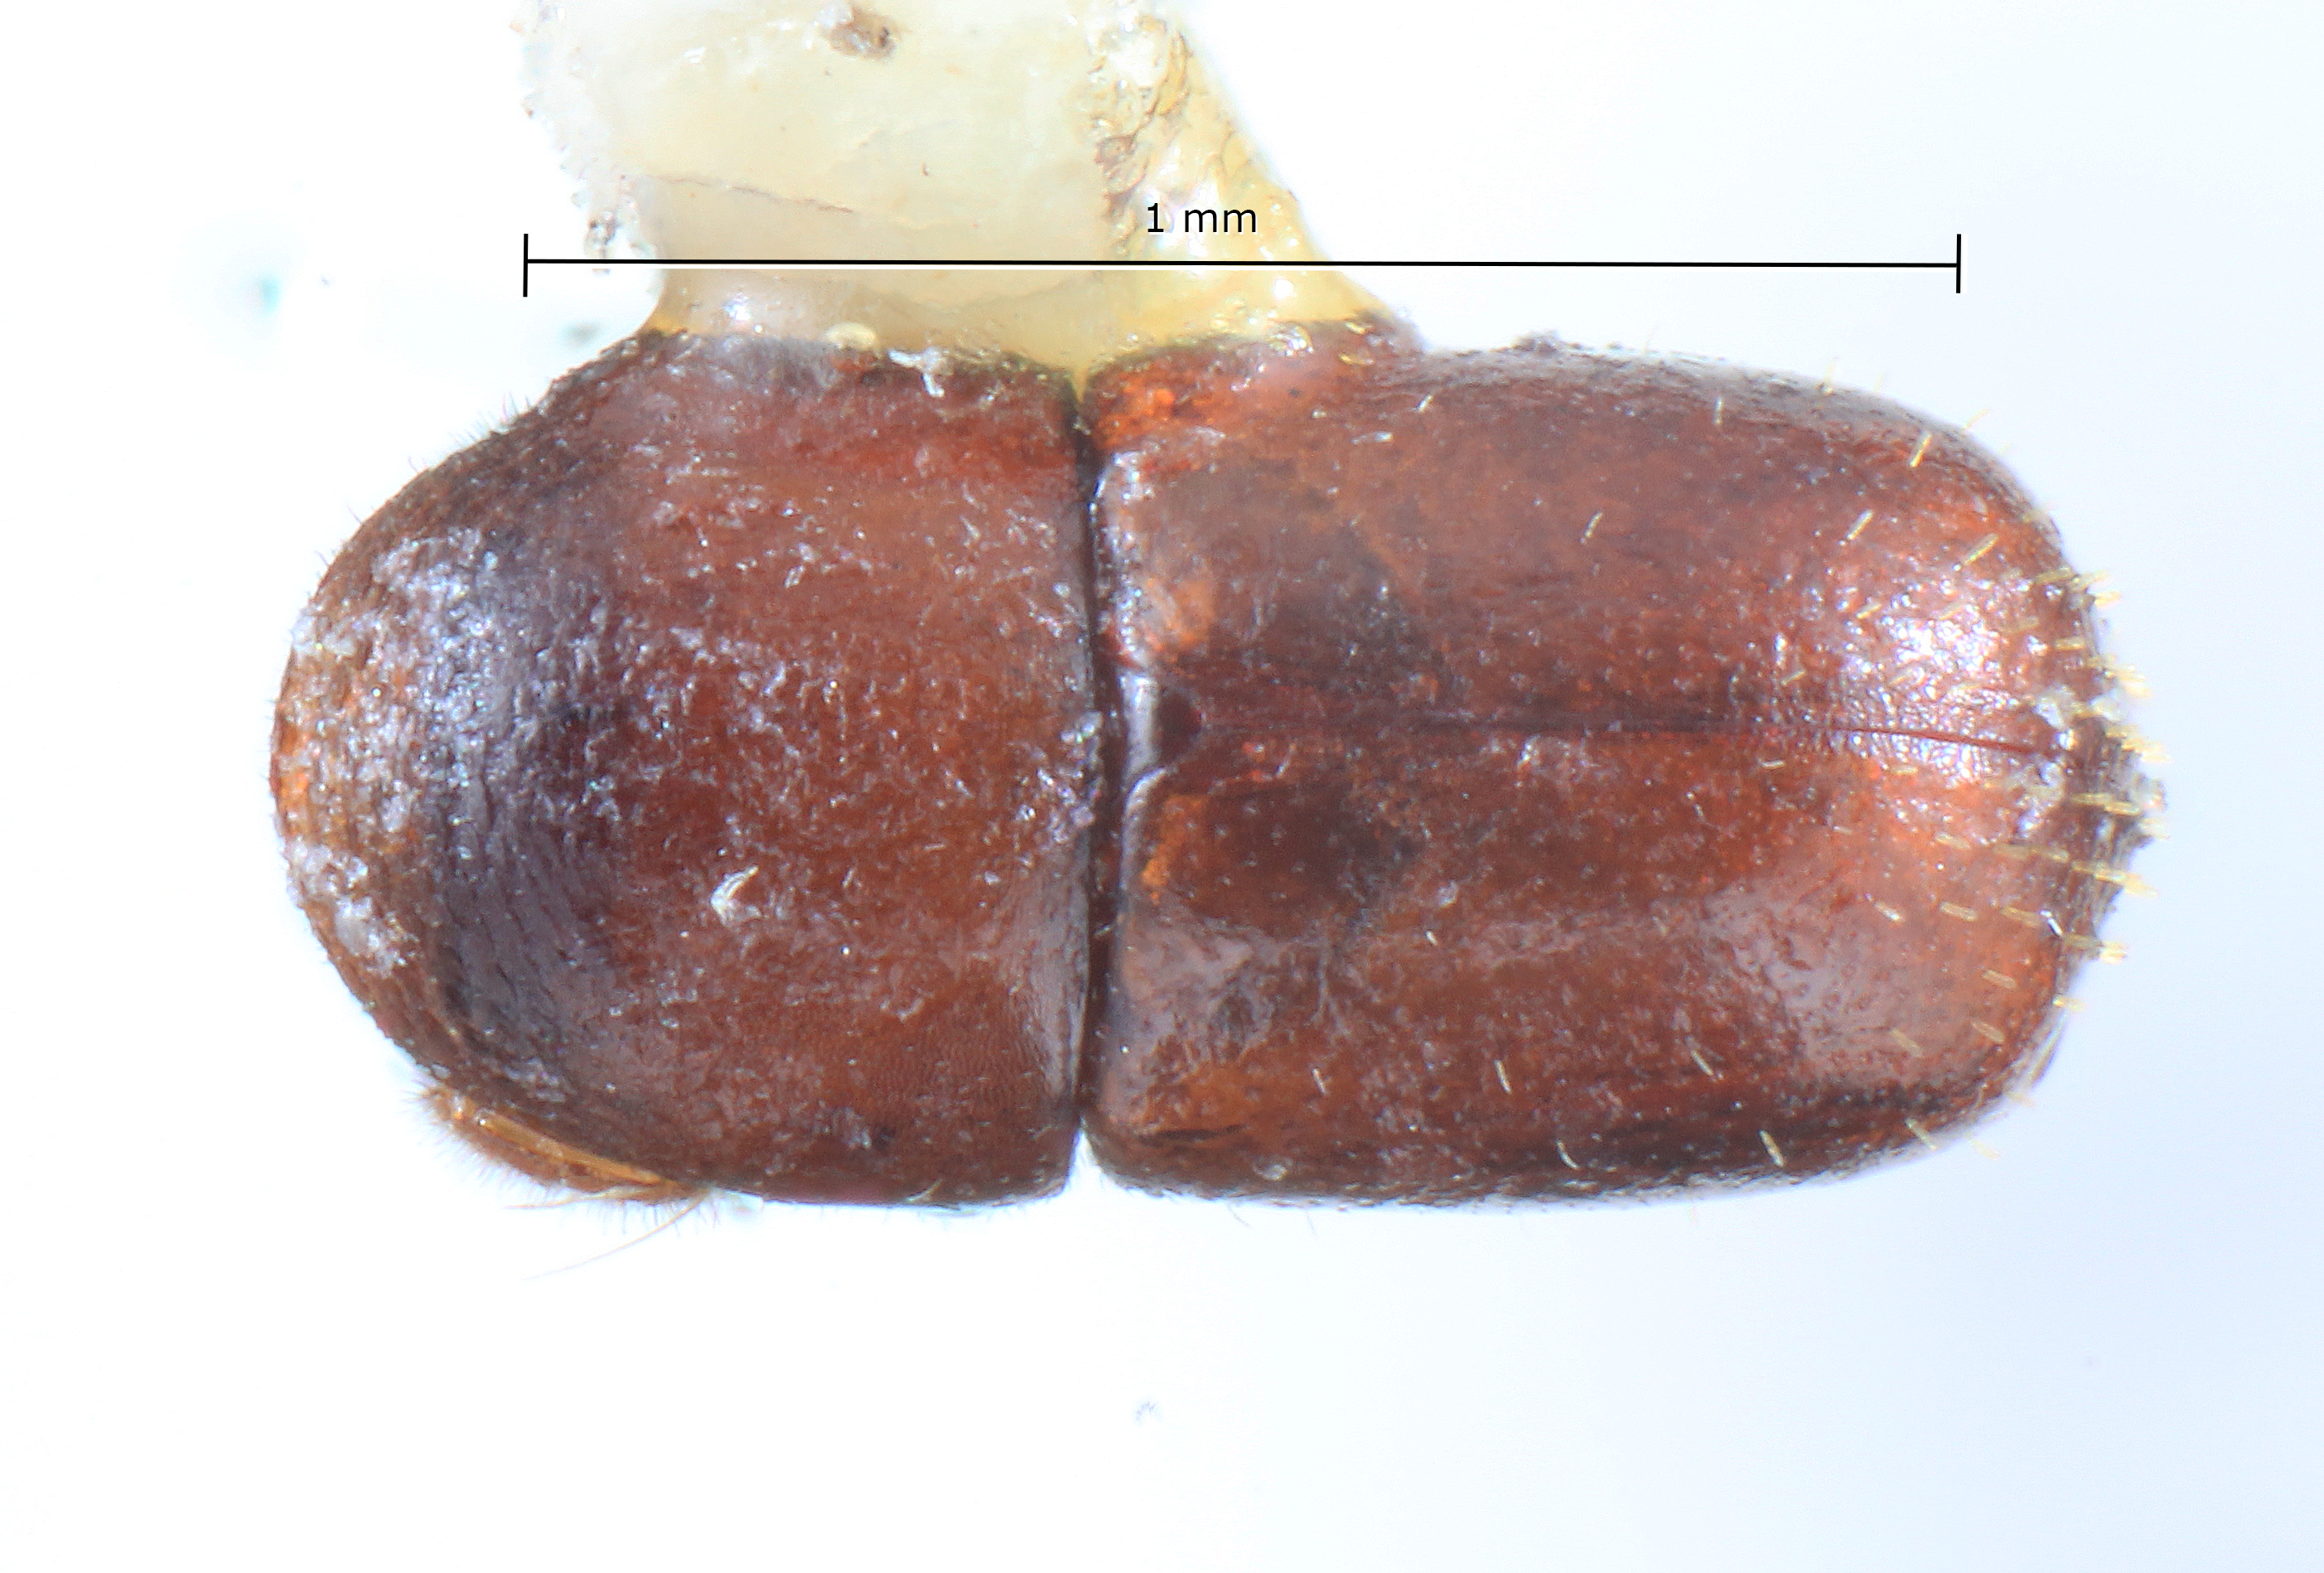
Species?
Corthylus minutissimus
